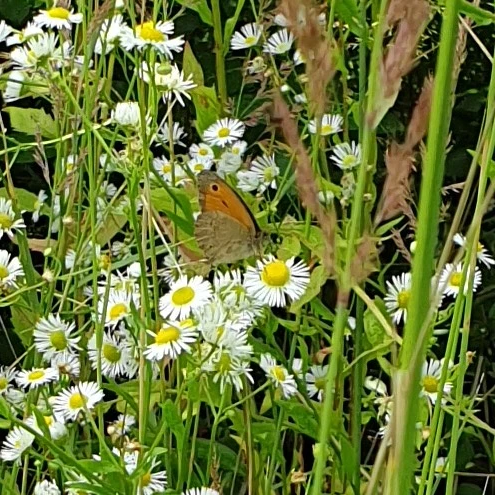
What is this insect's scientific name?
Maniola jurtina
